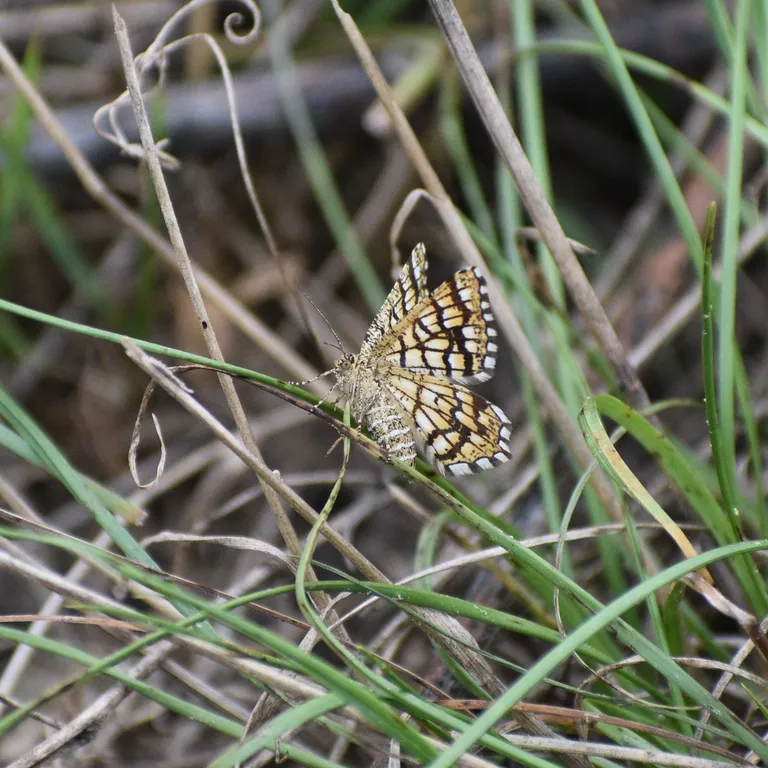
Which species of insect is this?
Chiasmia clathrata
